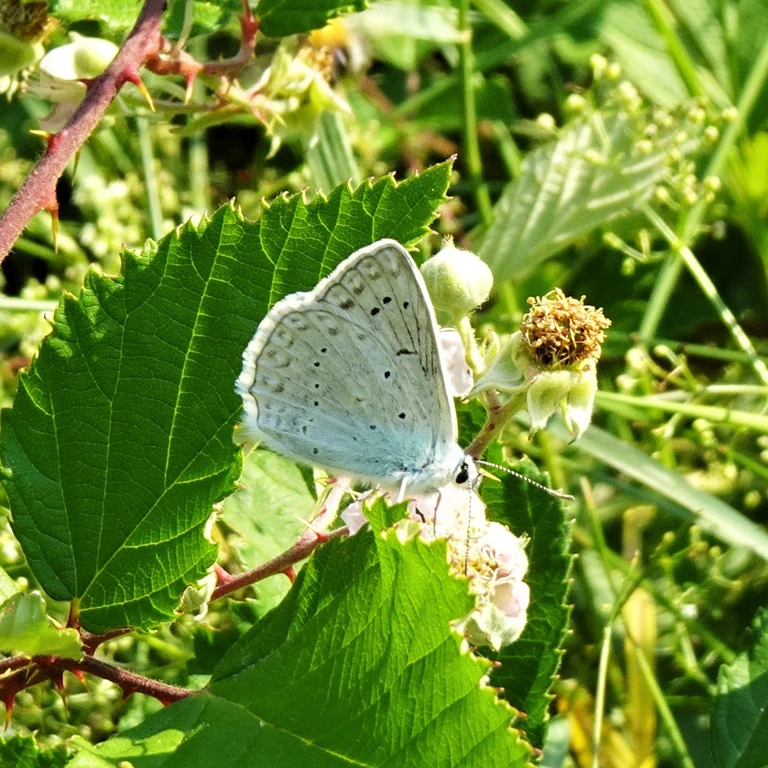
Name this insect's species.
Polyommatus daphnis
